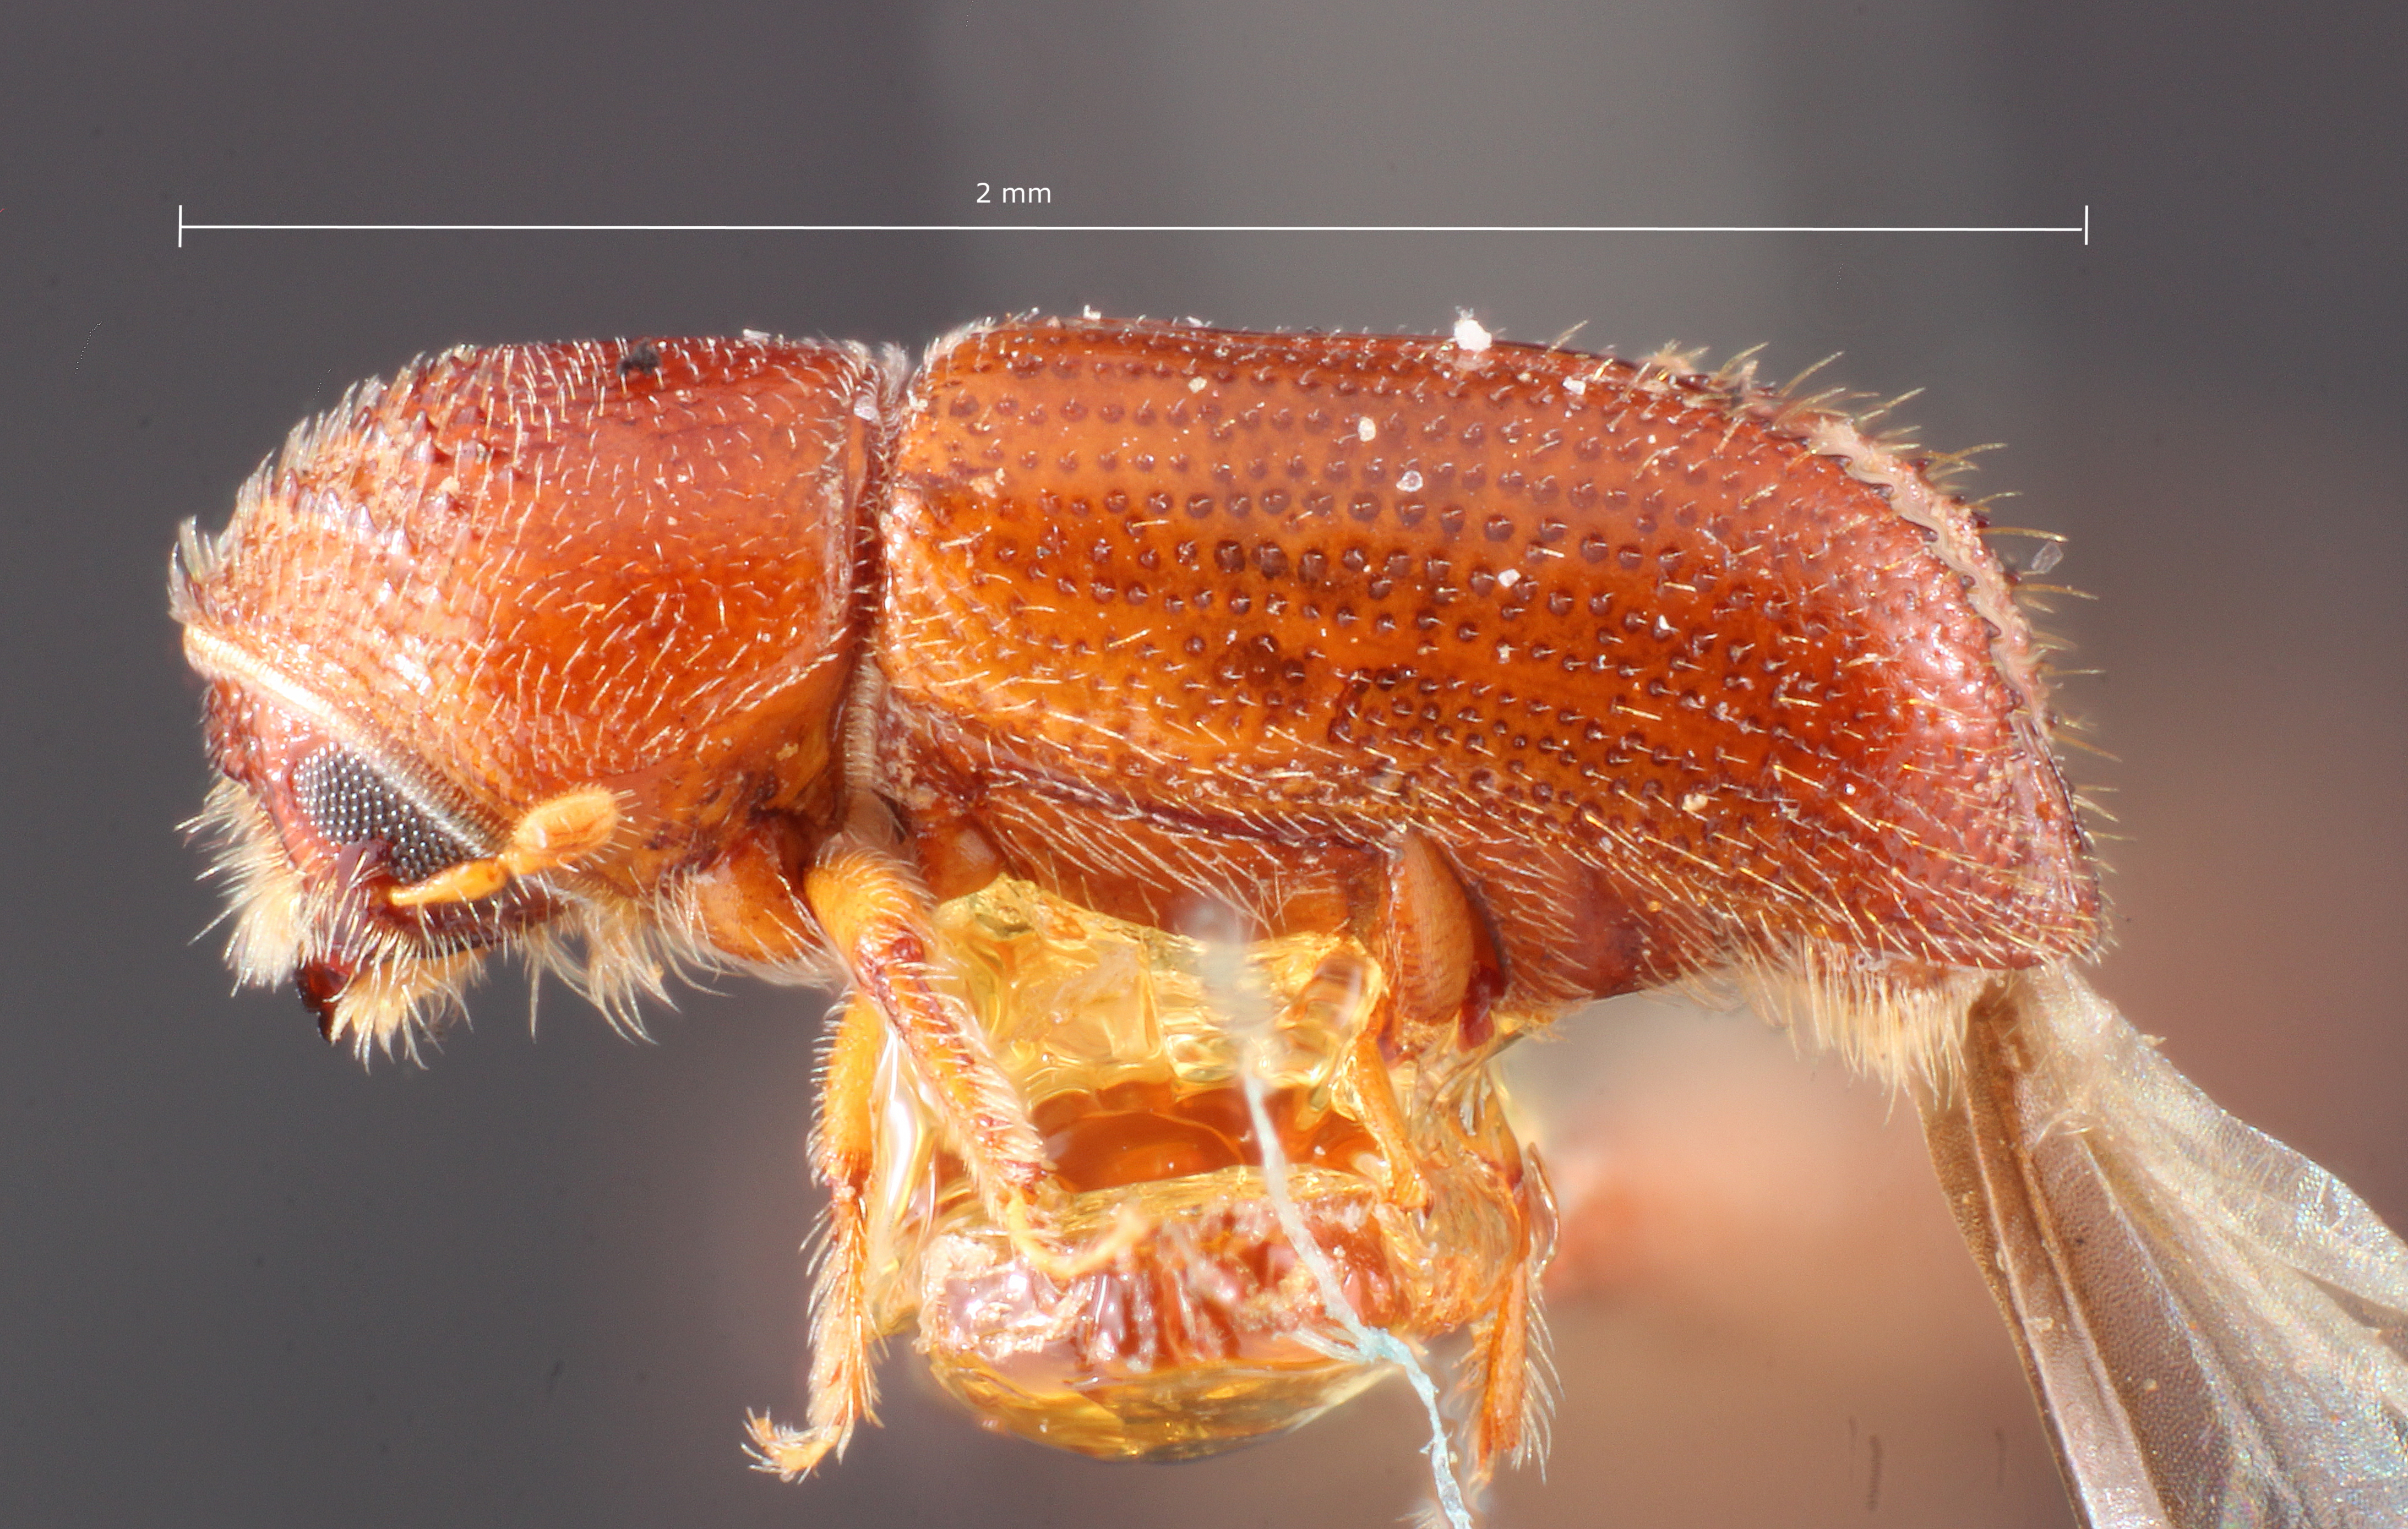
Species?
Pityophthorus bassetti
